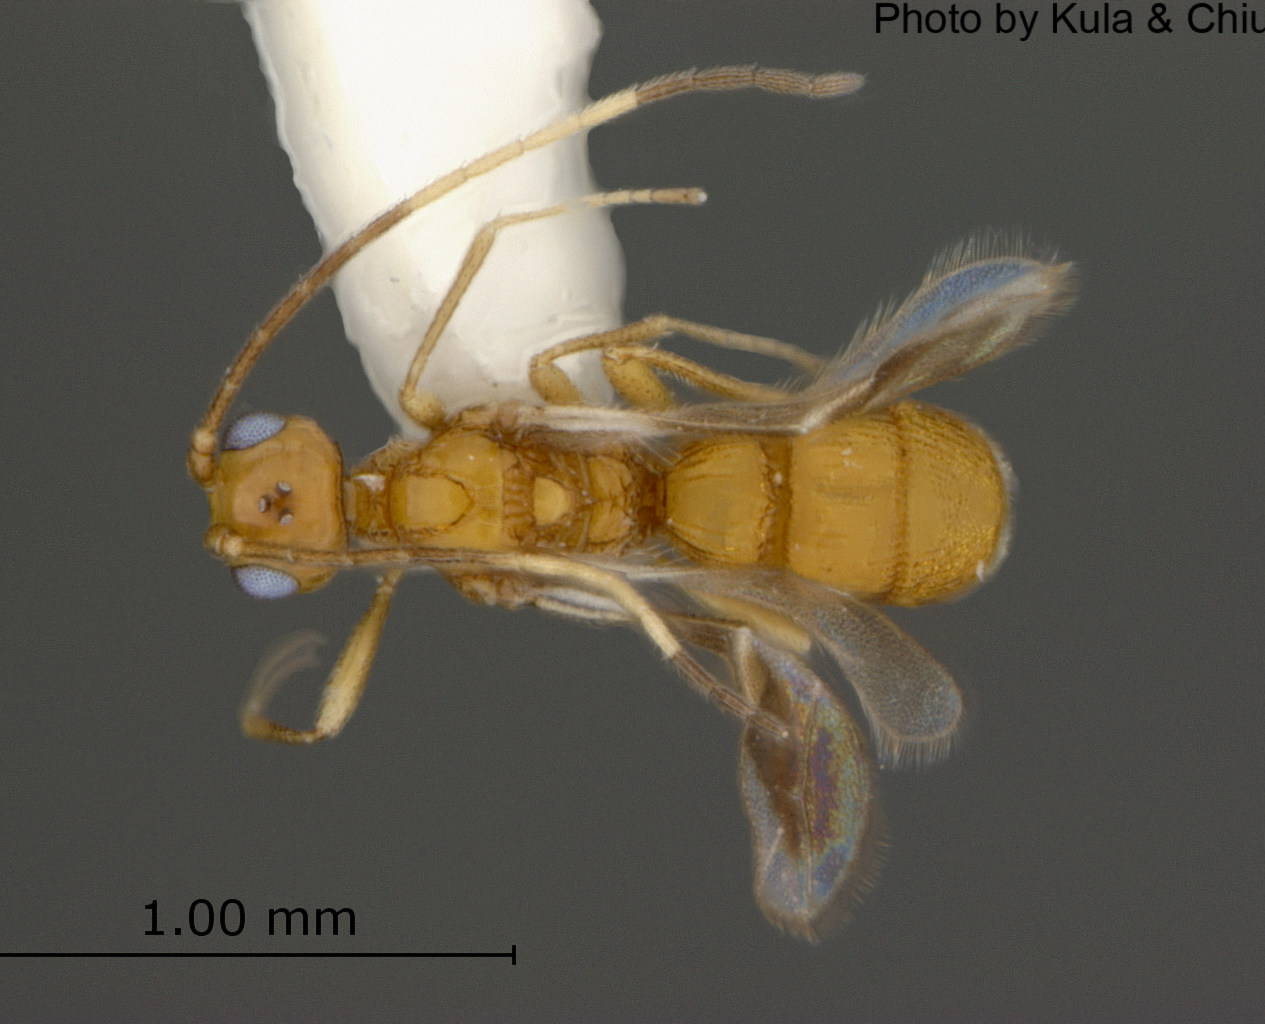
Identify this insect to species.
Lysitermus woolleyi
